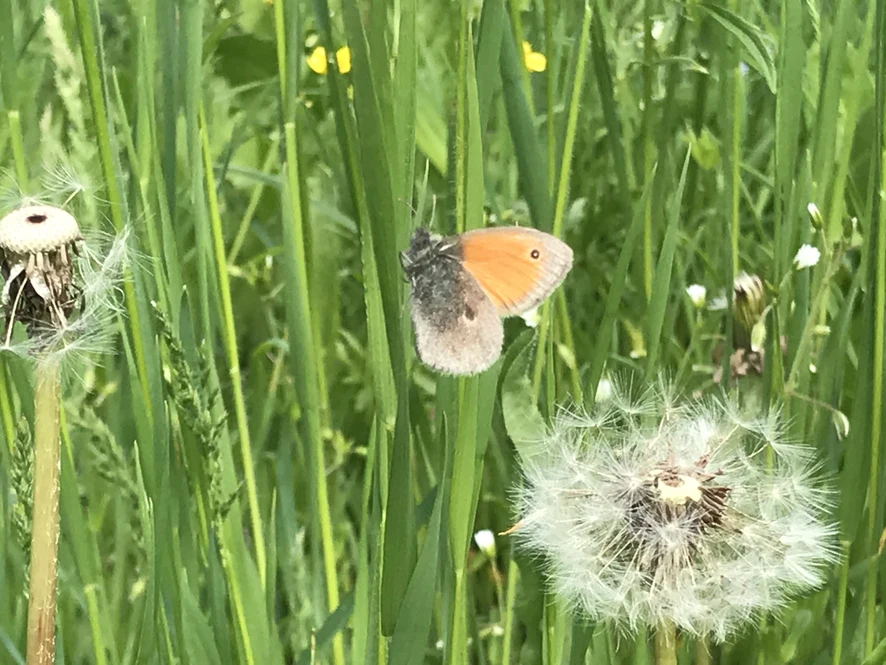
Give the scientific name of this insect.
Coenonympha pamphilus
